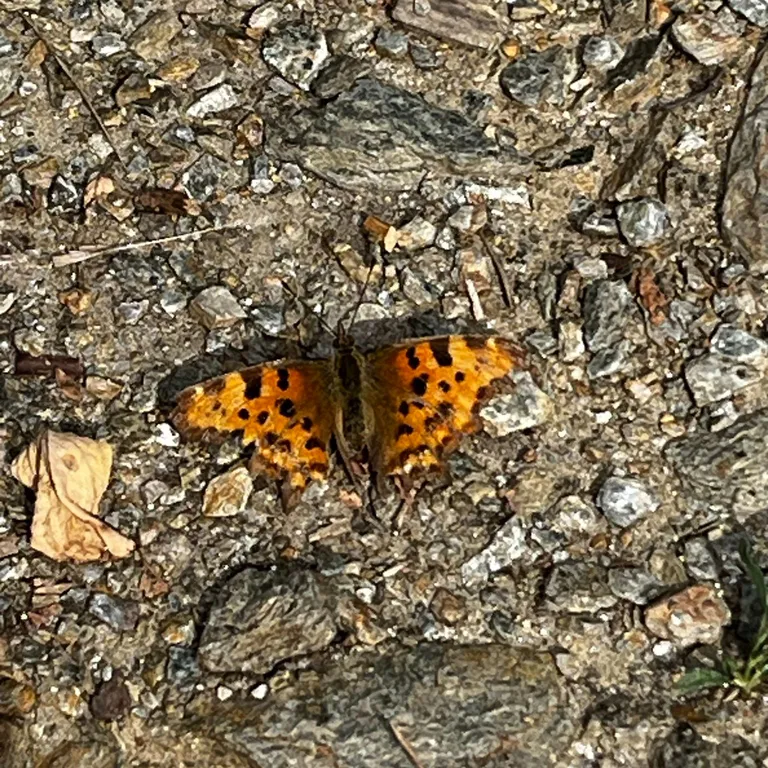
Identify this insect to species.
Polygonia c-album
